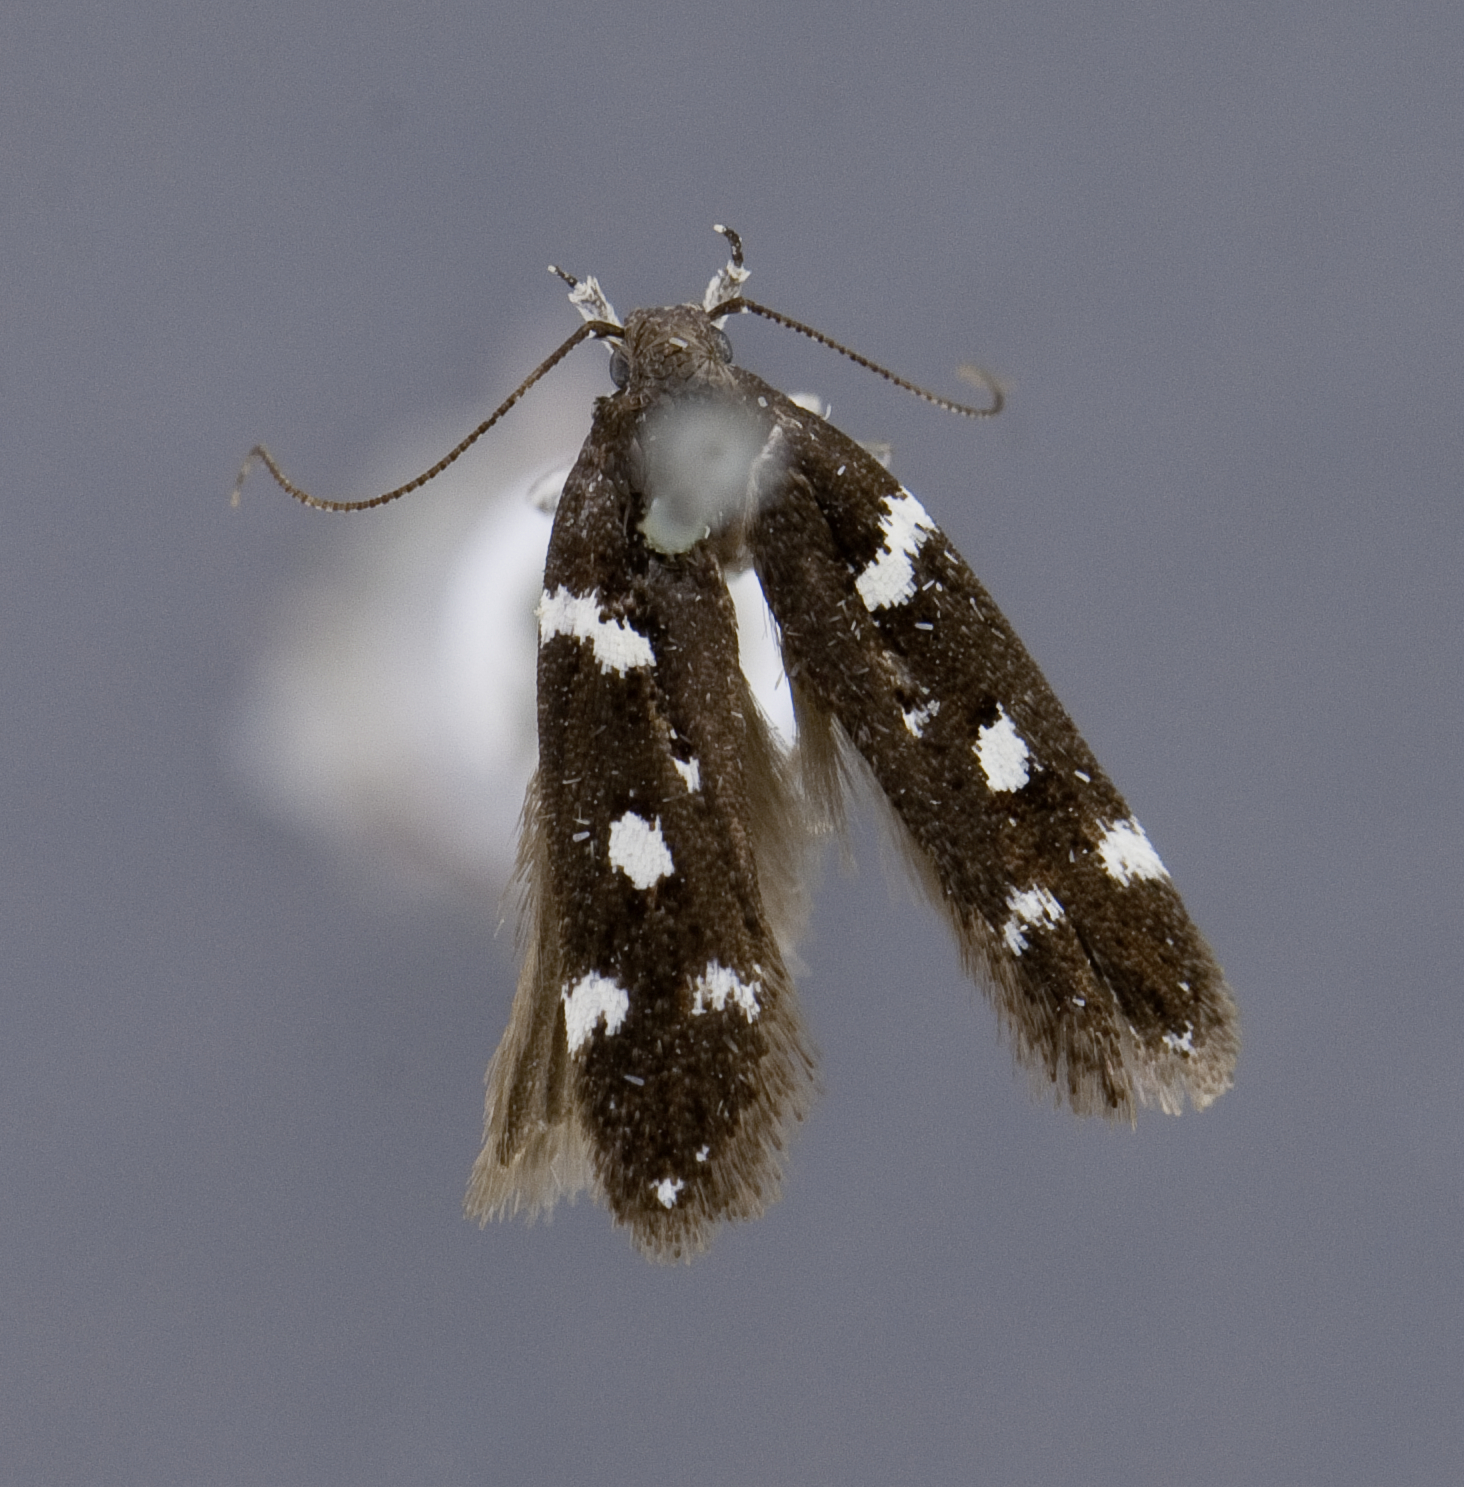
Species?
Gelechia coloradensis (also Aroga coloradensis)
